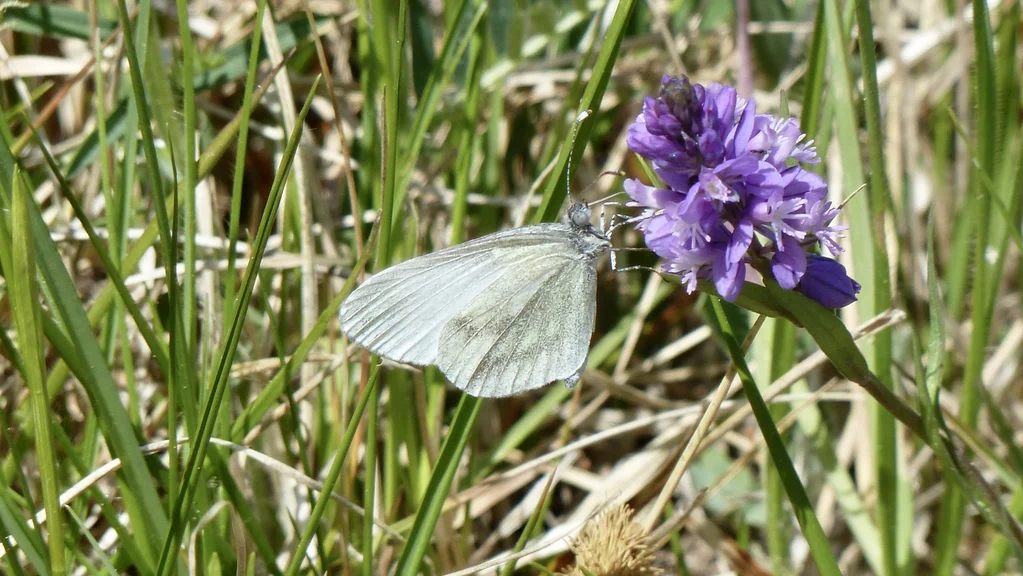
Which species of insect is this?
Leptidea sinapis/juvernica
